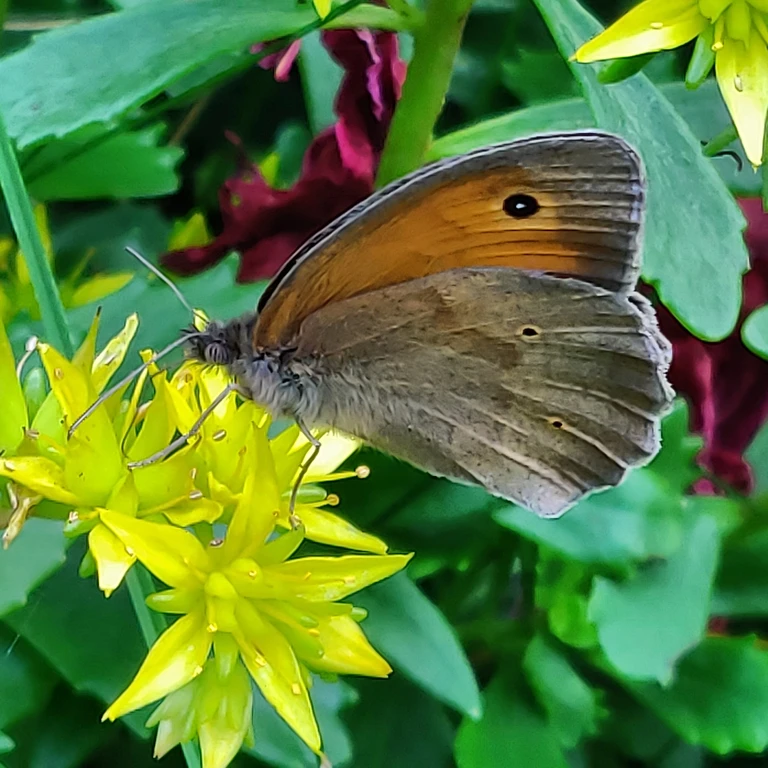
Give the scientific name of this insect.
Maniola jurtina
